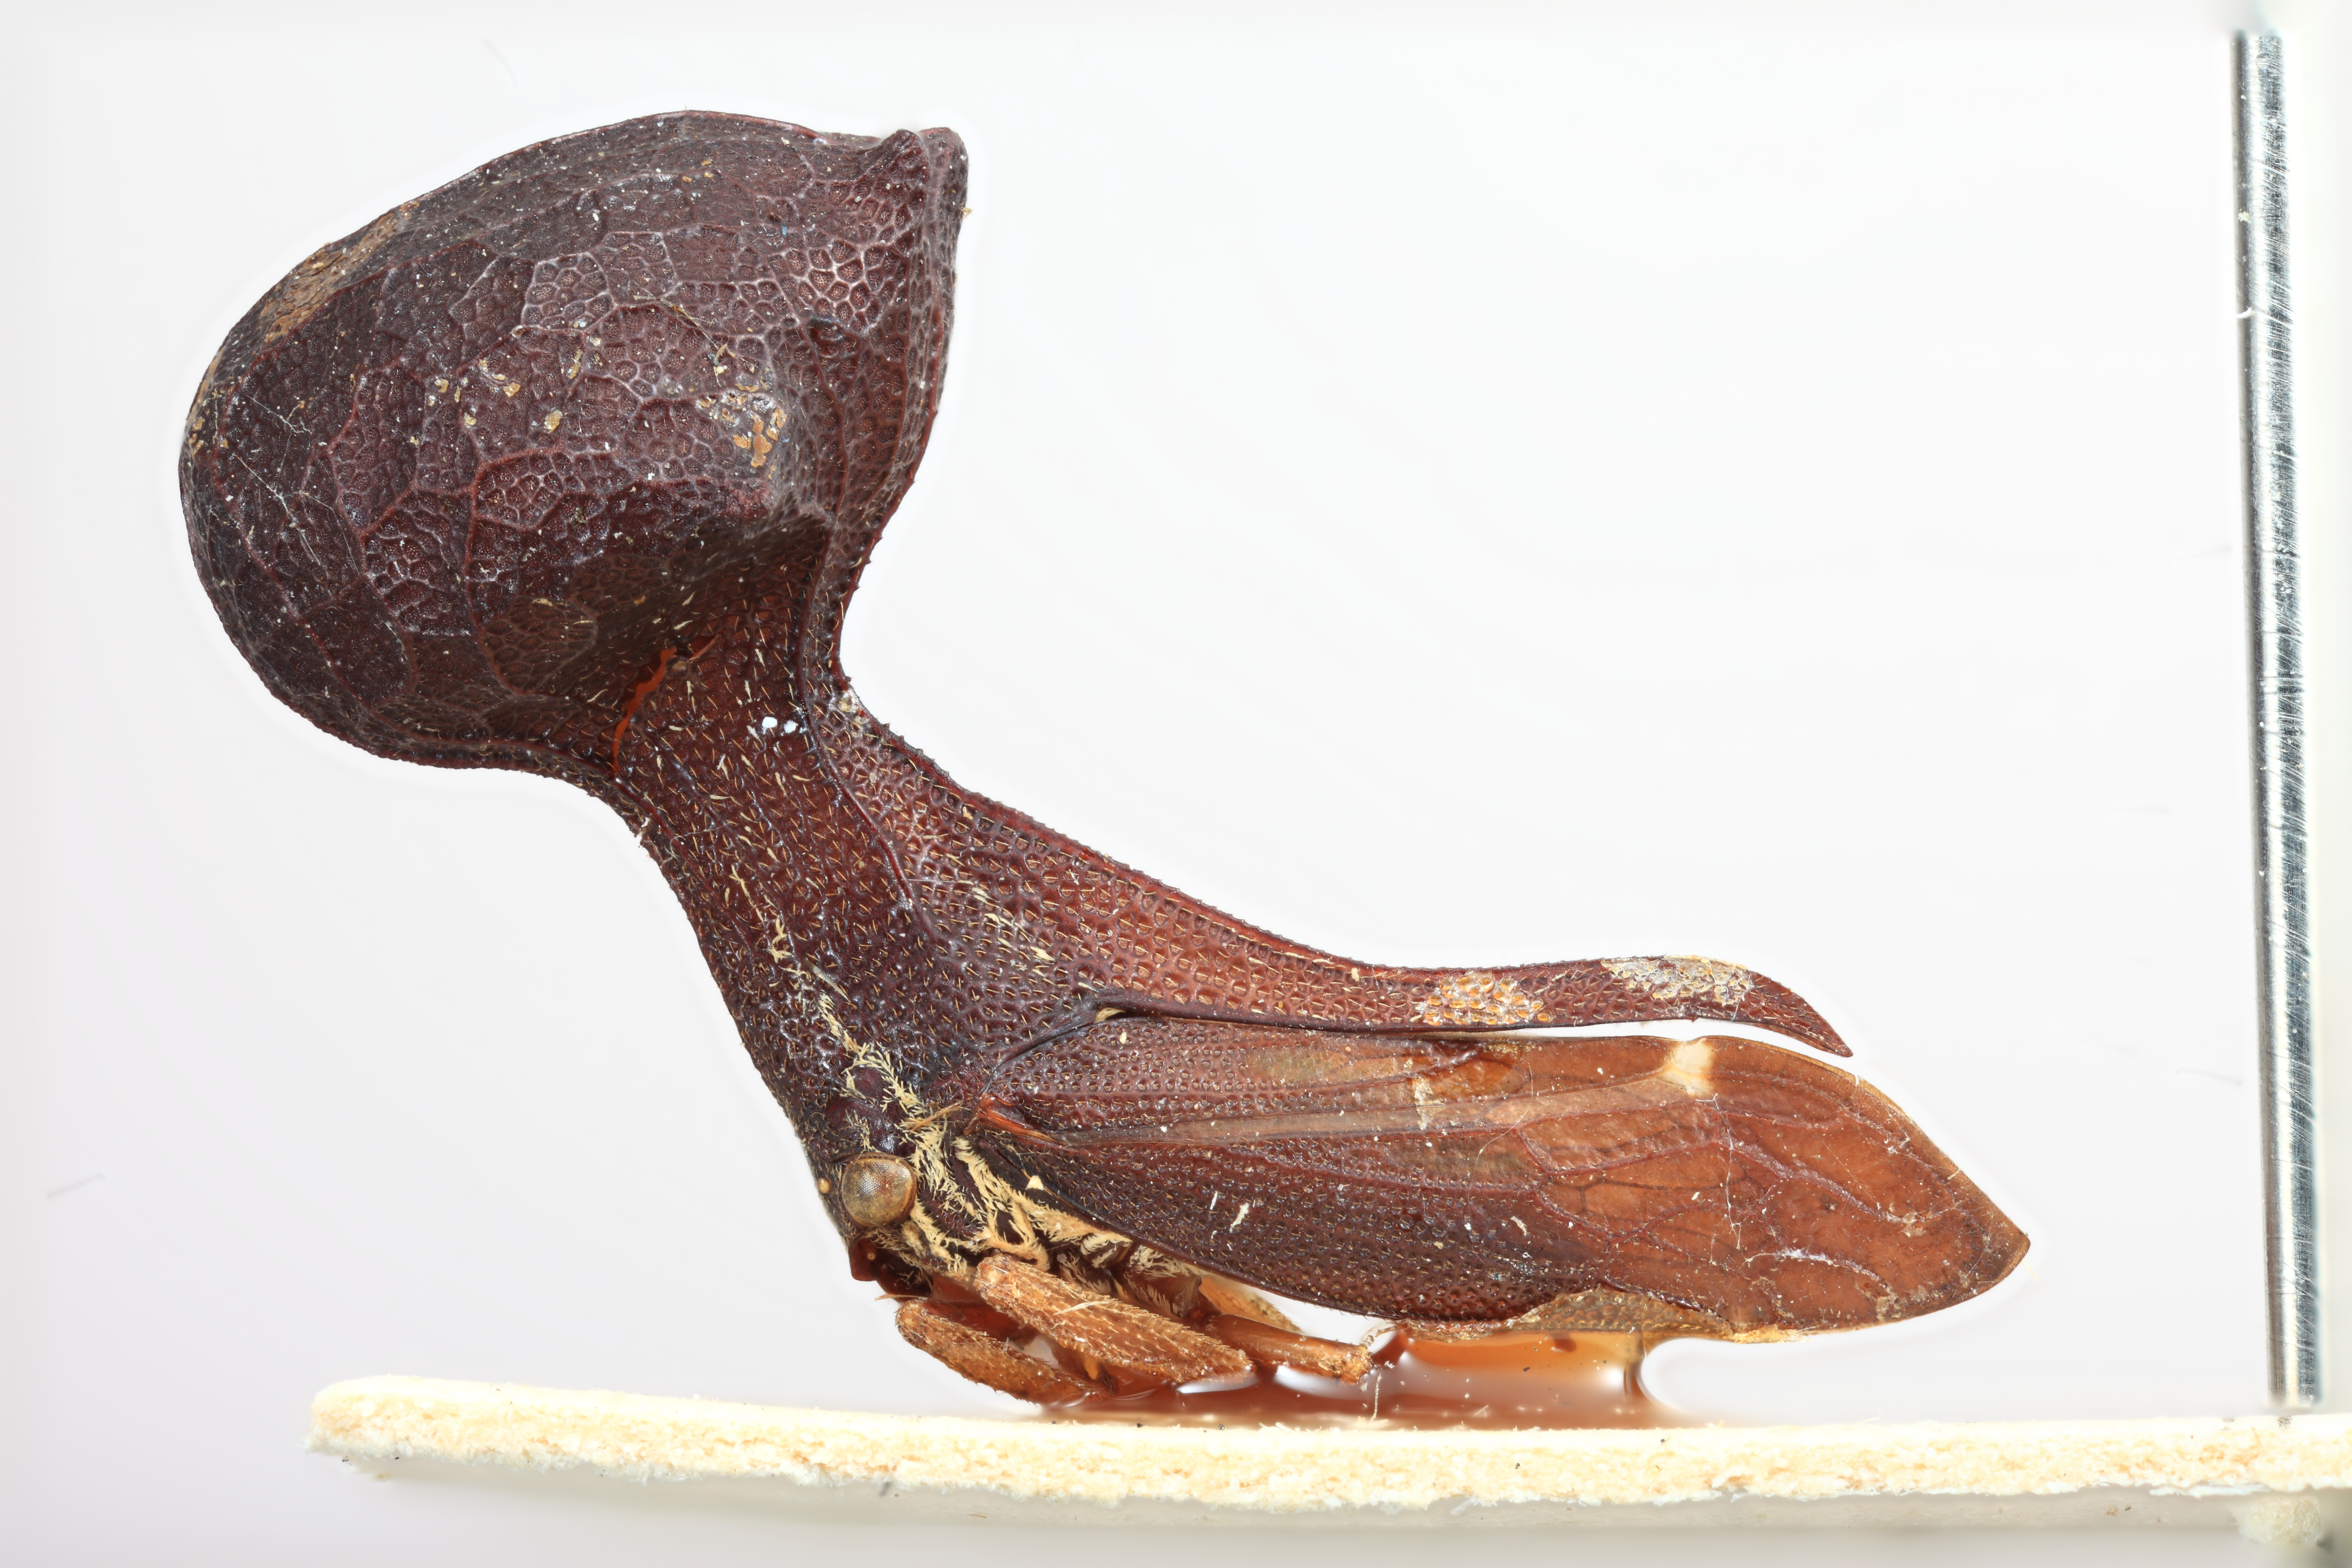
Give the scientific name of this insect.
Pyrgonota bulbiturris
